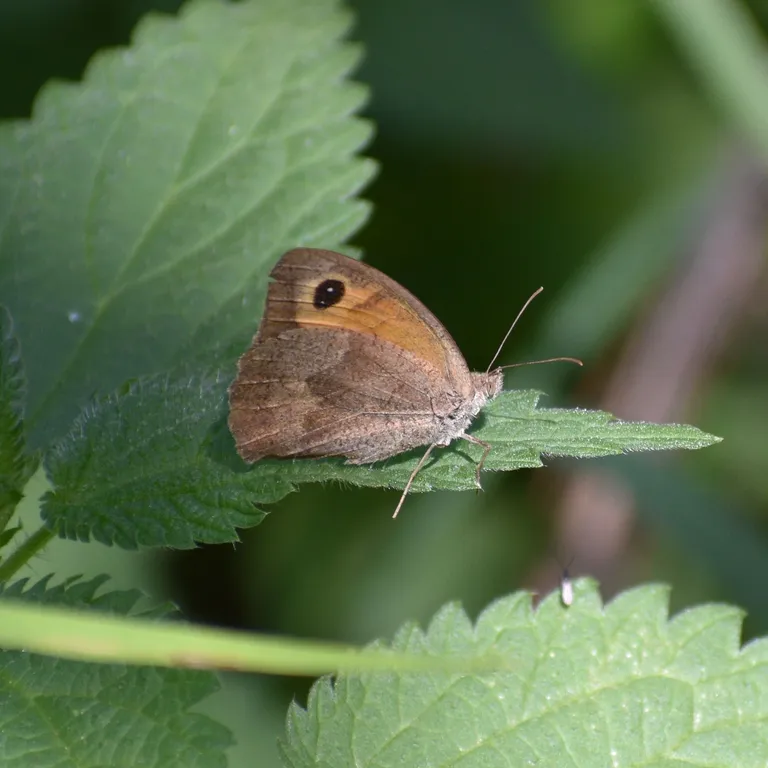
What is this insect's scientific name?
Maniola jurtina
